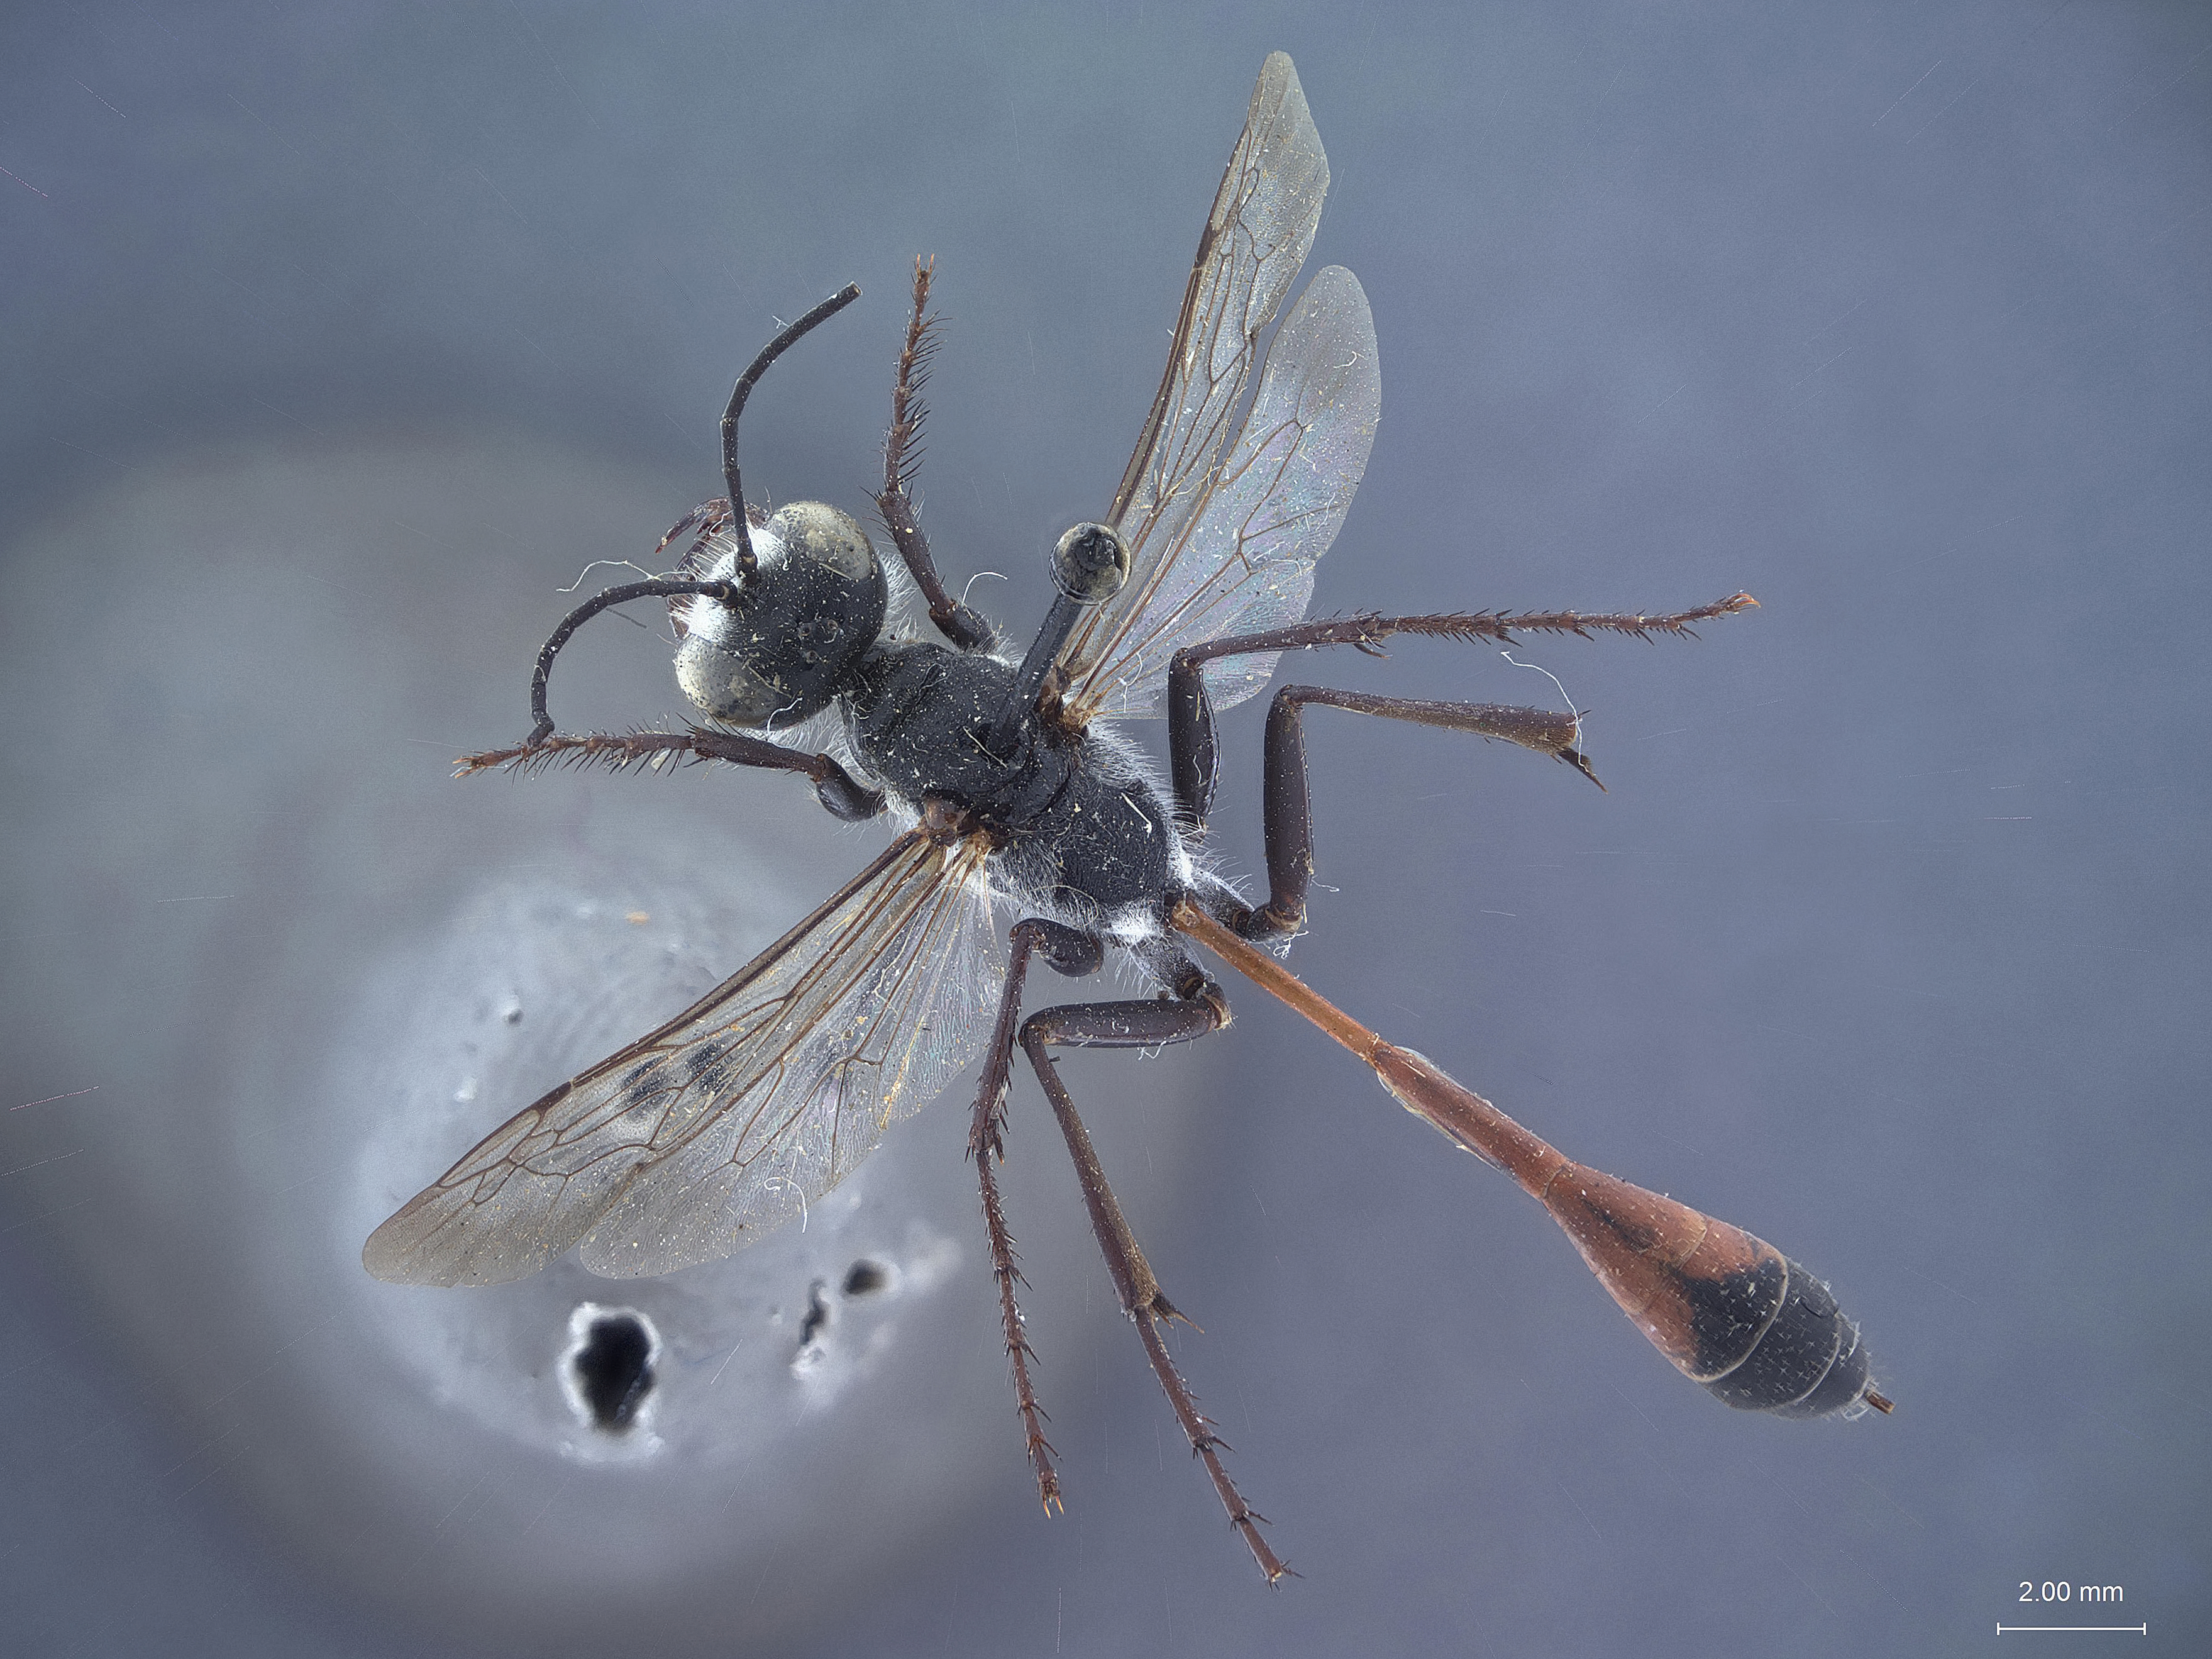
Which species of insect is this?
Ammophila mitlaensis
